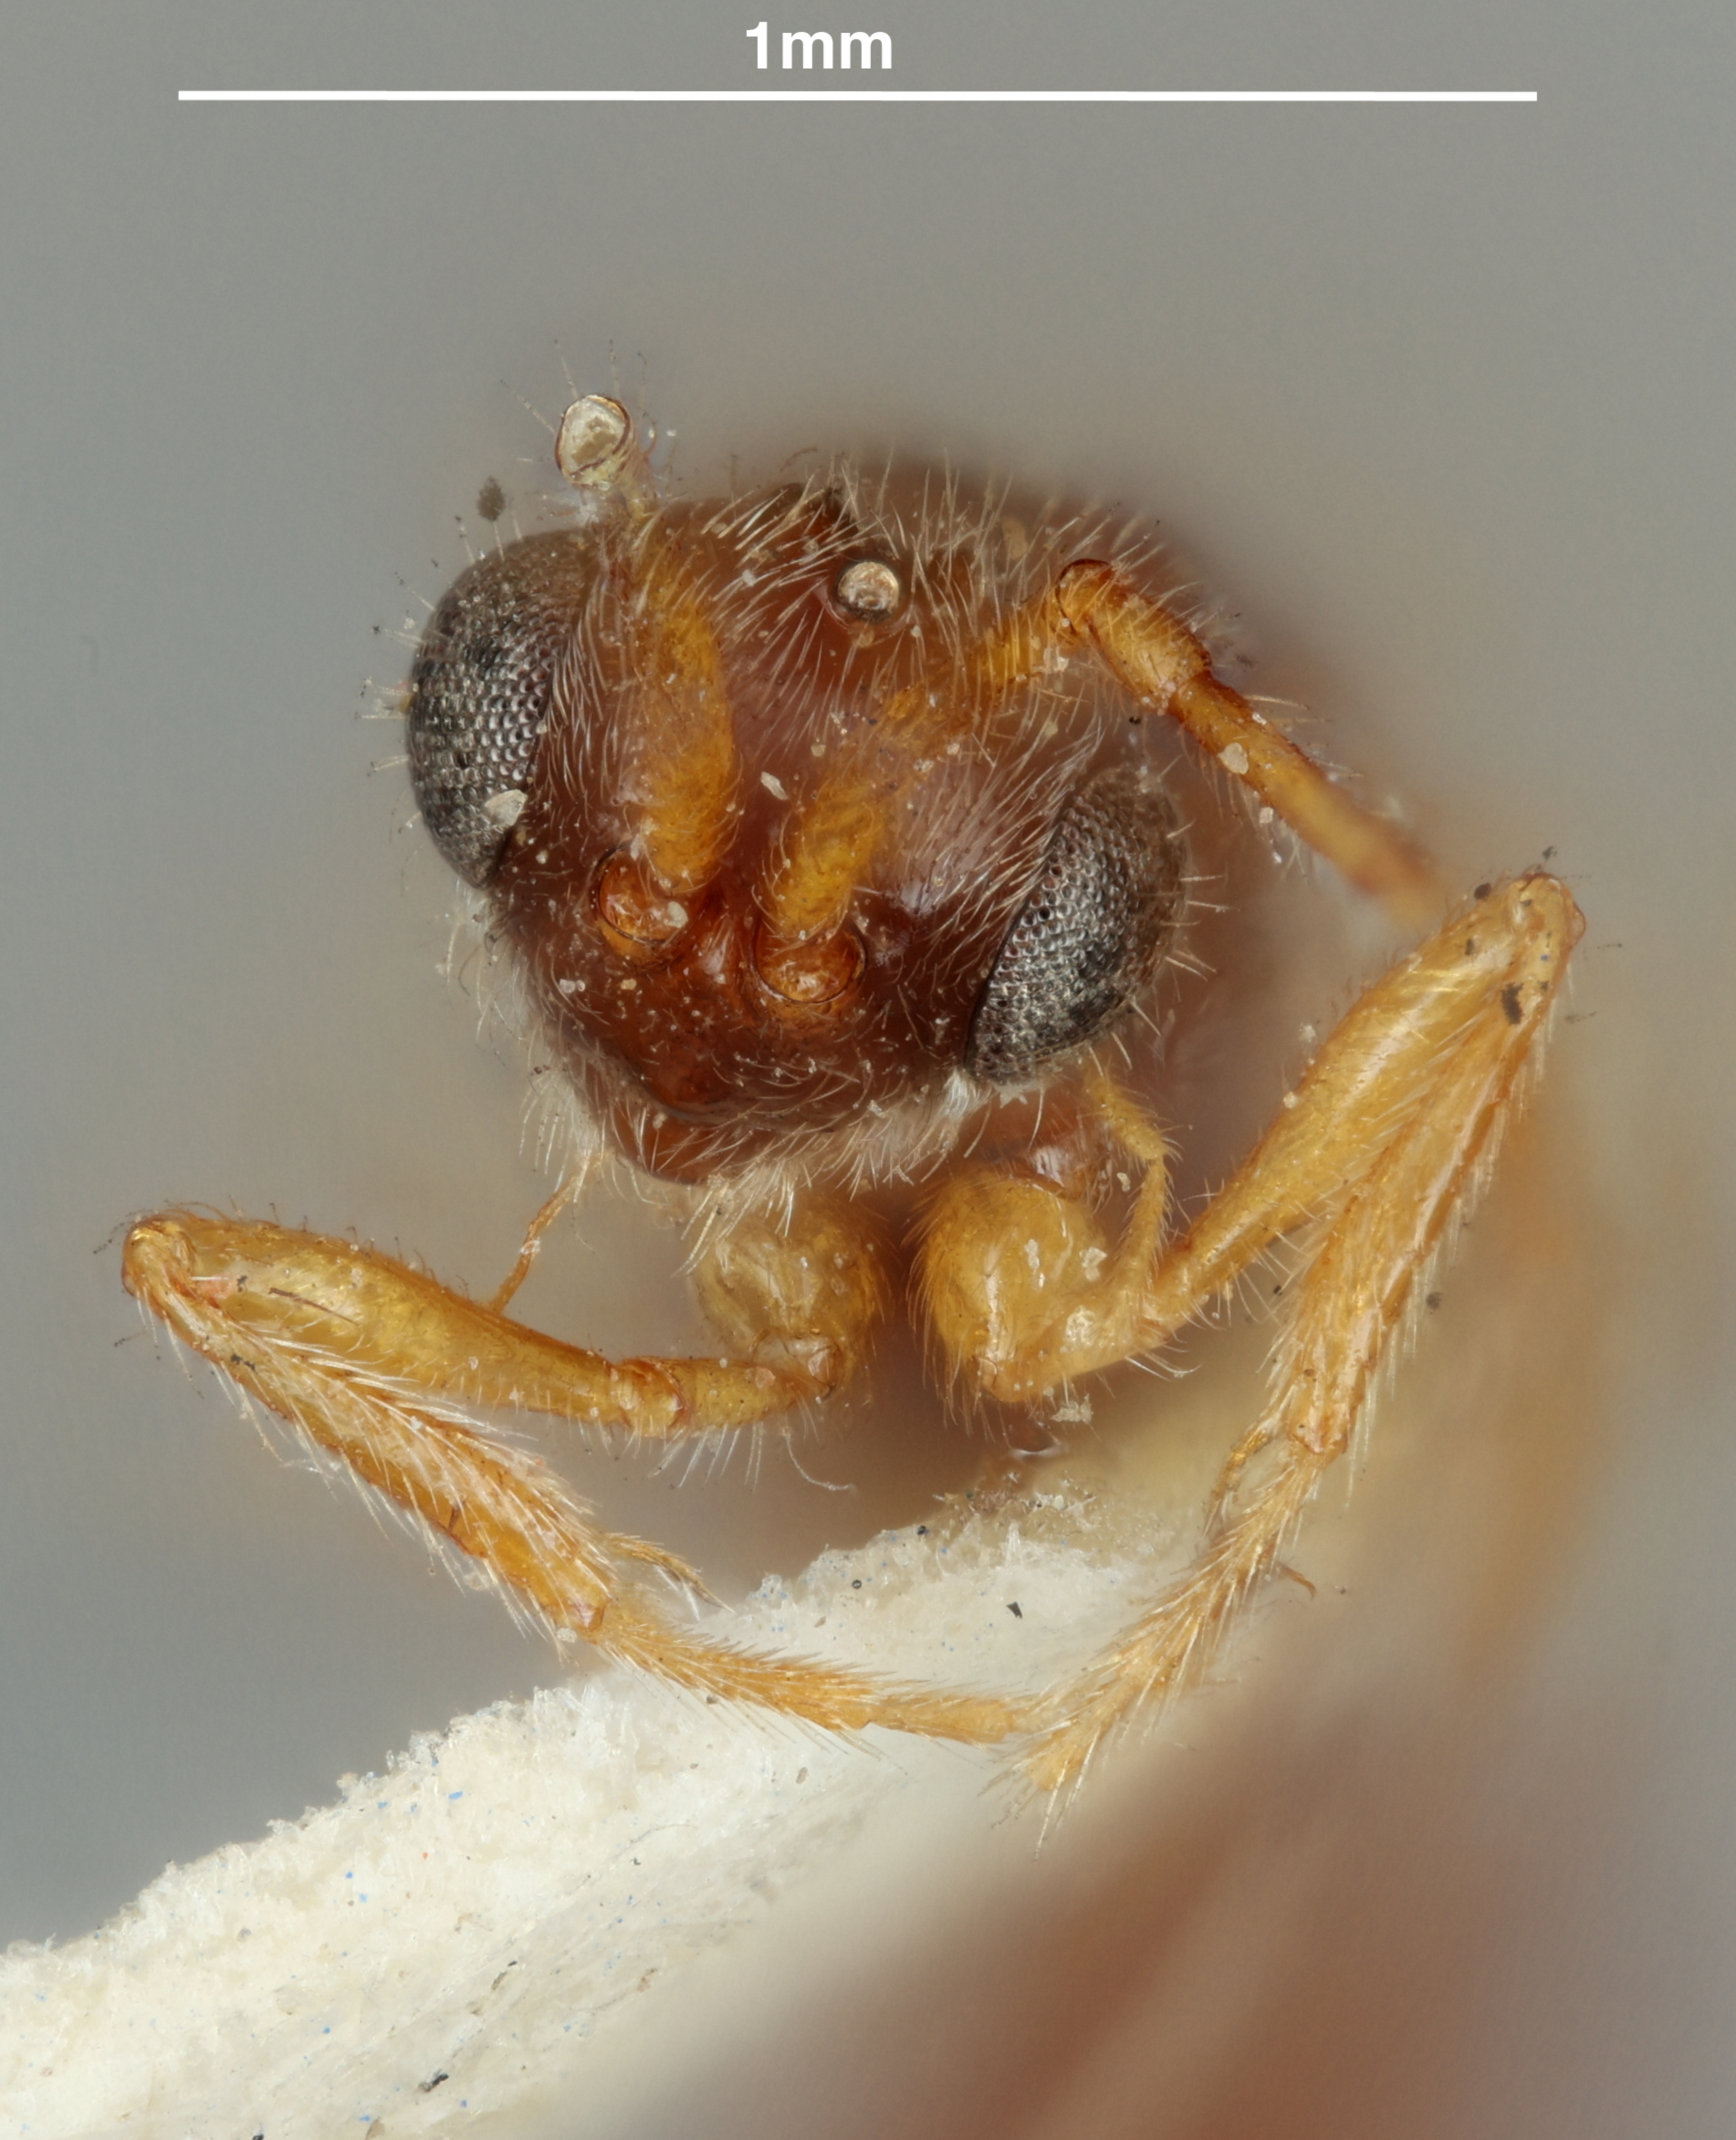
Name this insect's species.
Leptorhaptus conicus
